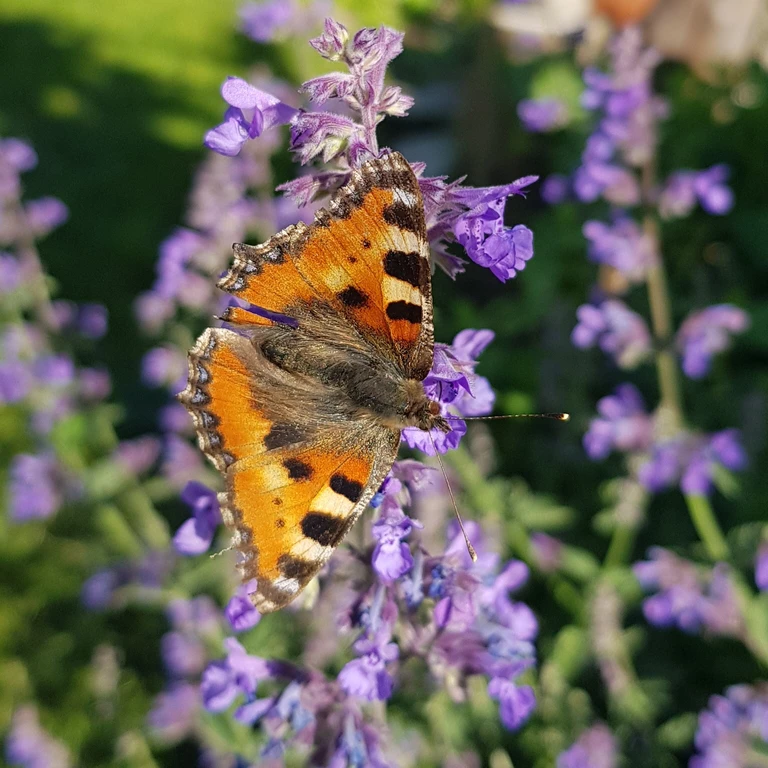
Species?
Aglais urticae
